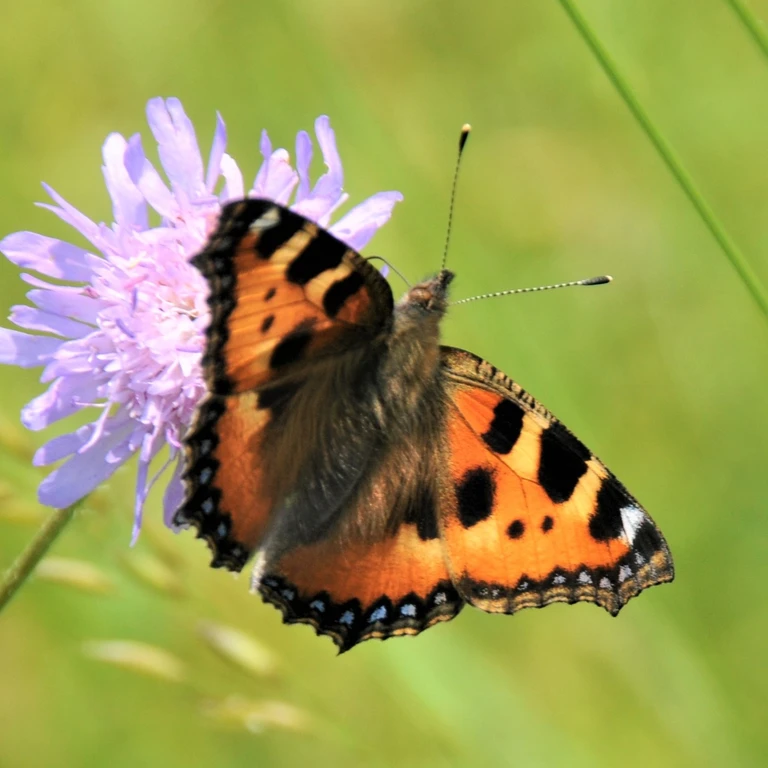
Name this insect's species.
Aglais urticae
